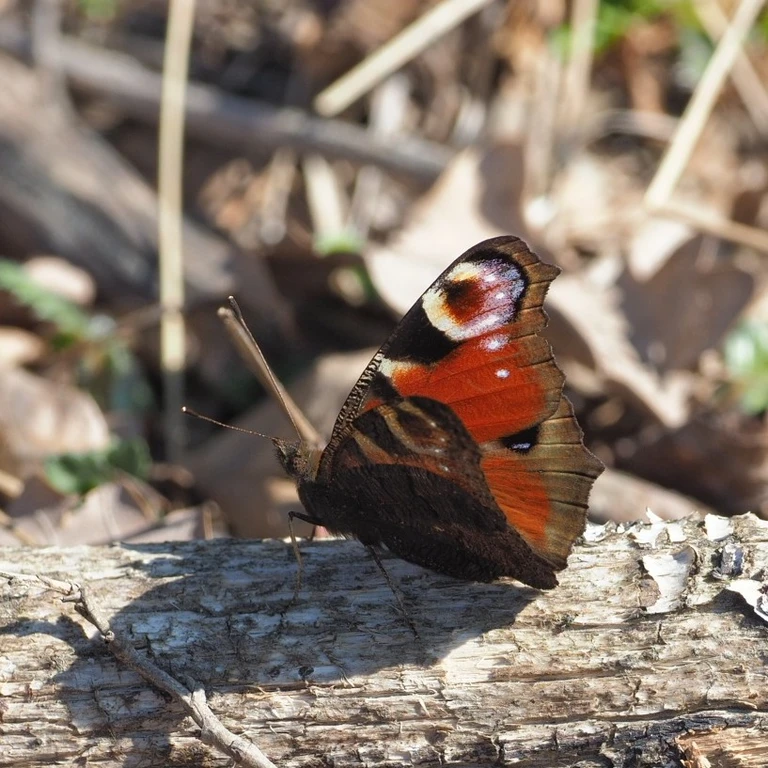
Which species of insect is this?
Aglais io
